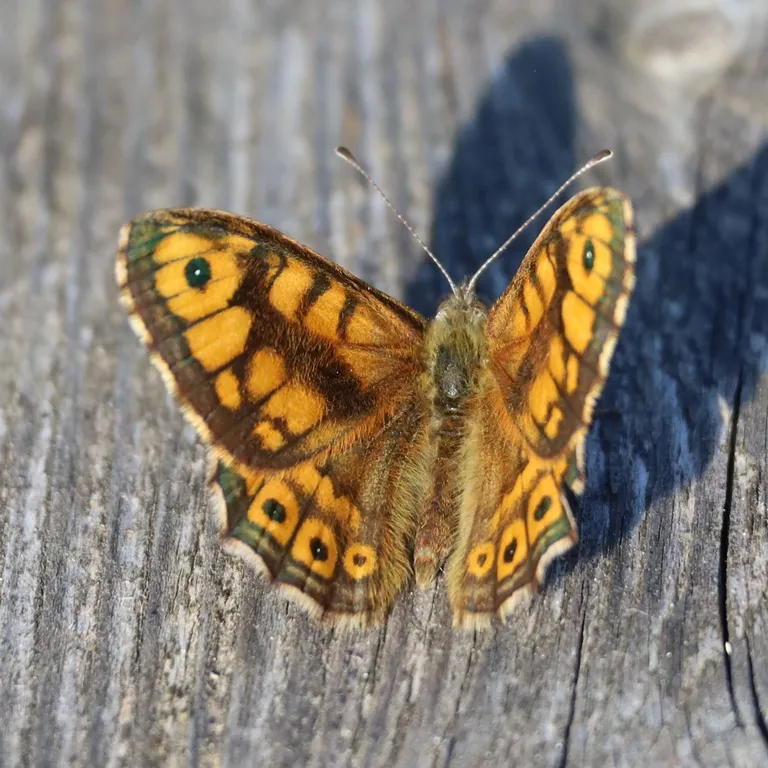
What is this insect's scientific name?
Lasiommata megera (also Pararge megera)
